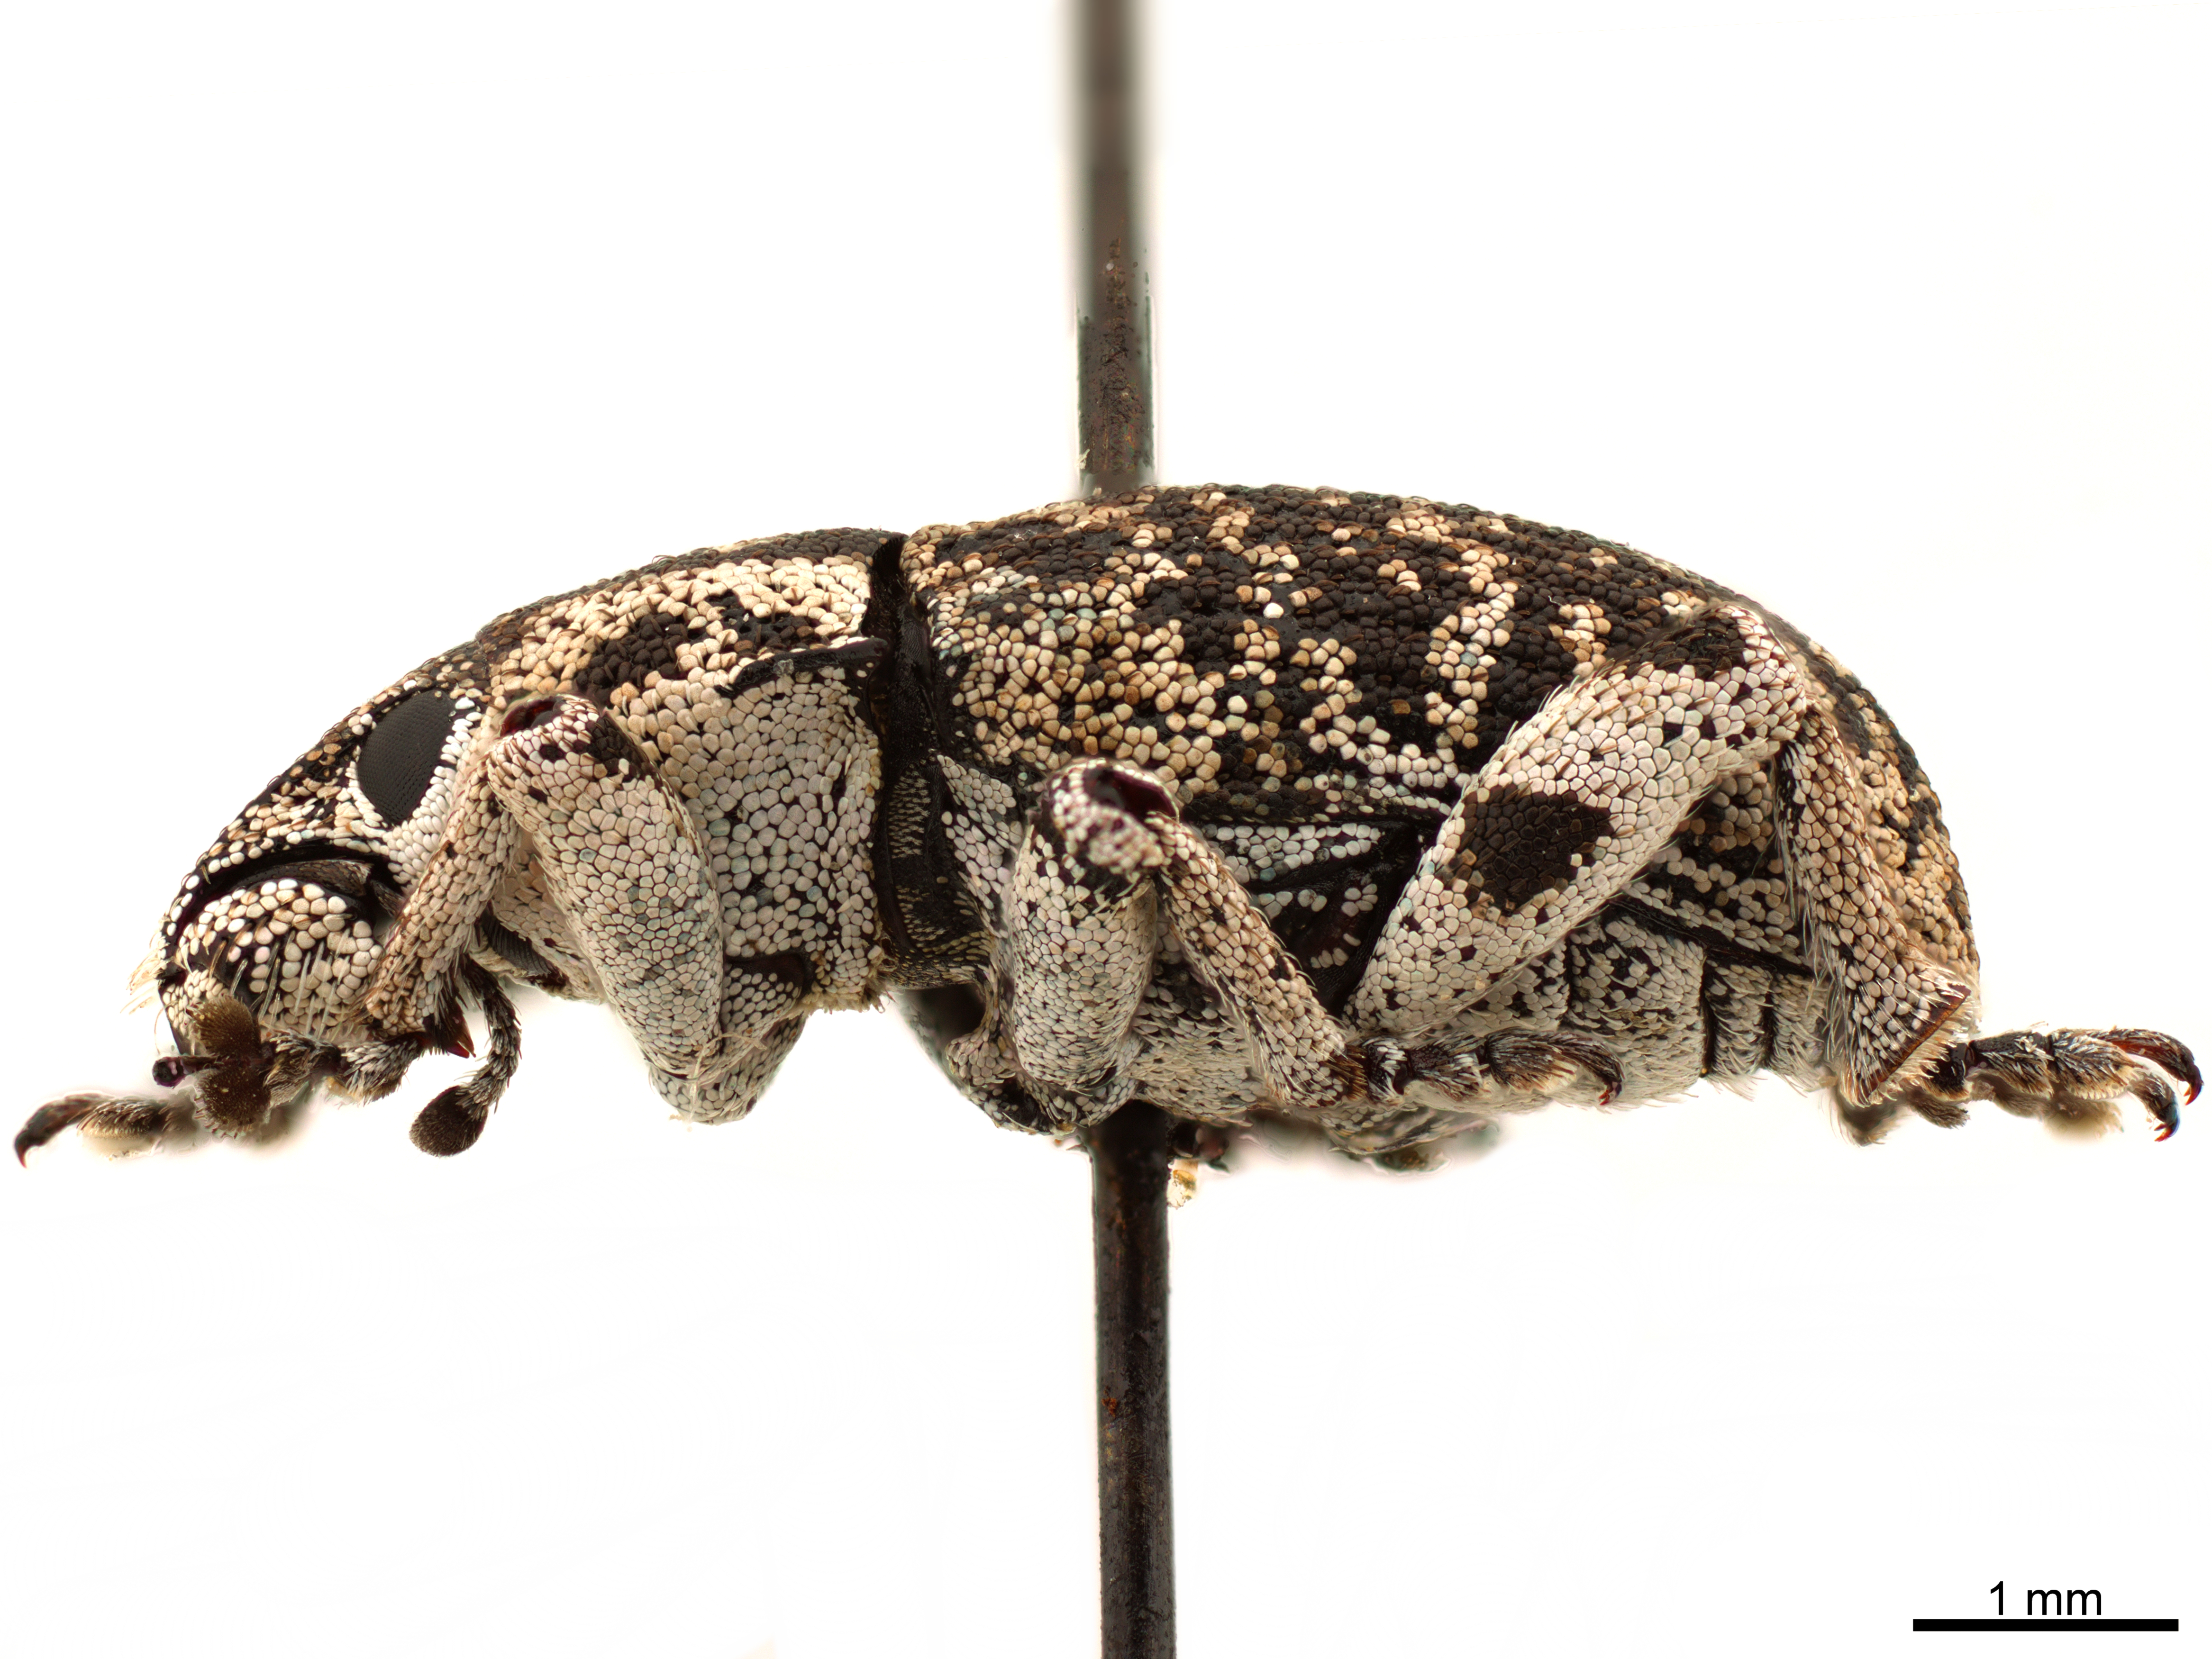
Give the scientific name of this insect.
Colecerus setosus
